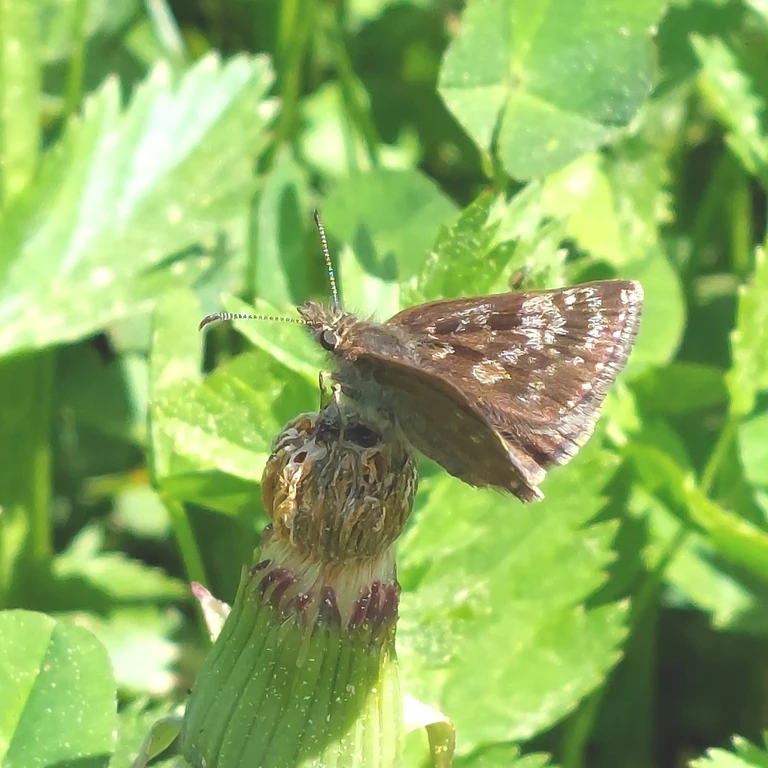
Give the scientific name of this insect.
Erynnis tages
